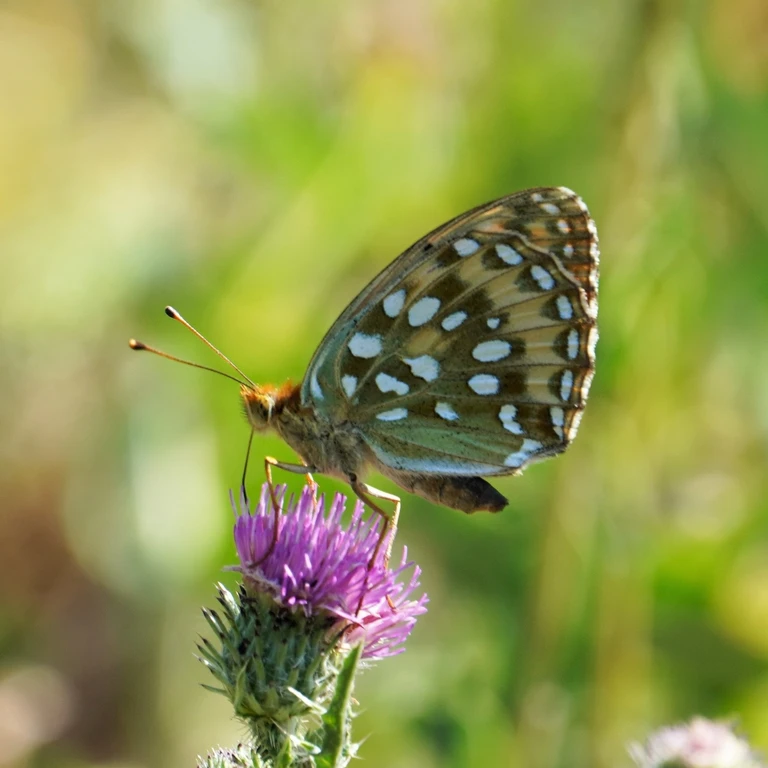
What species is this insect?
Speyeria aglaja
